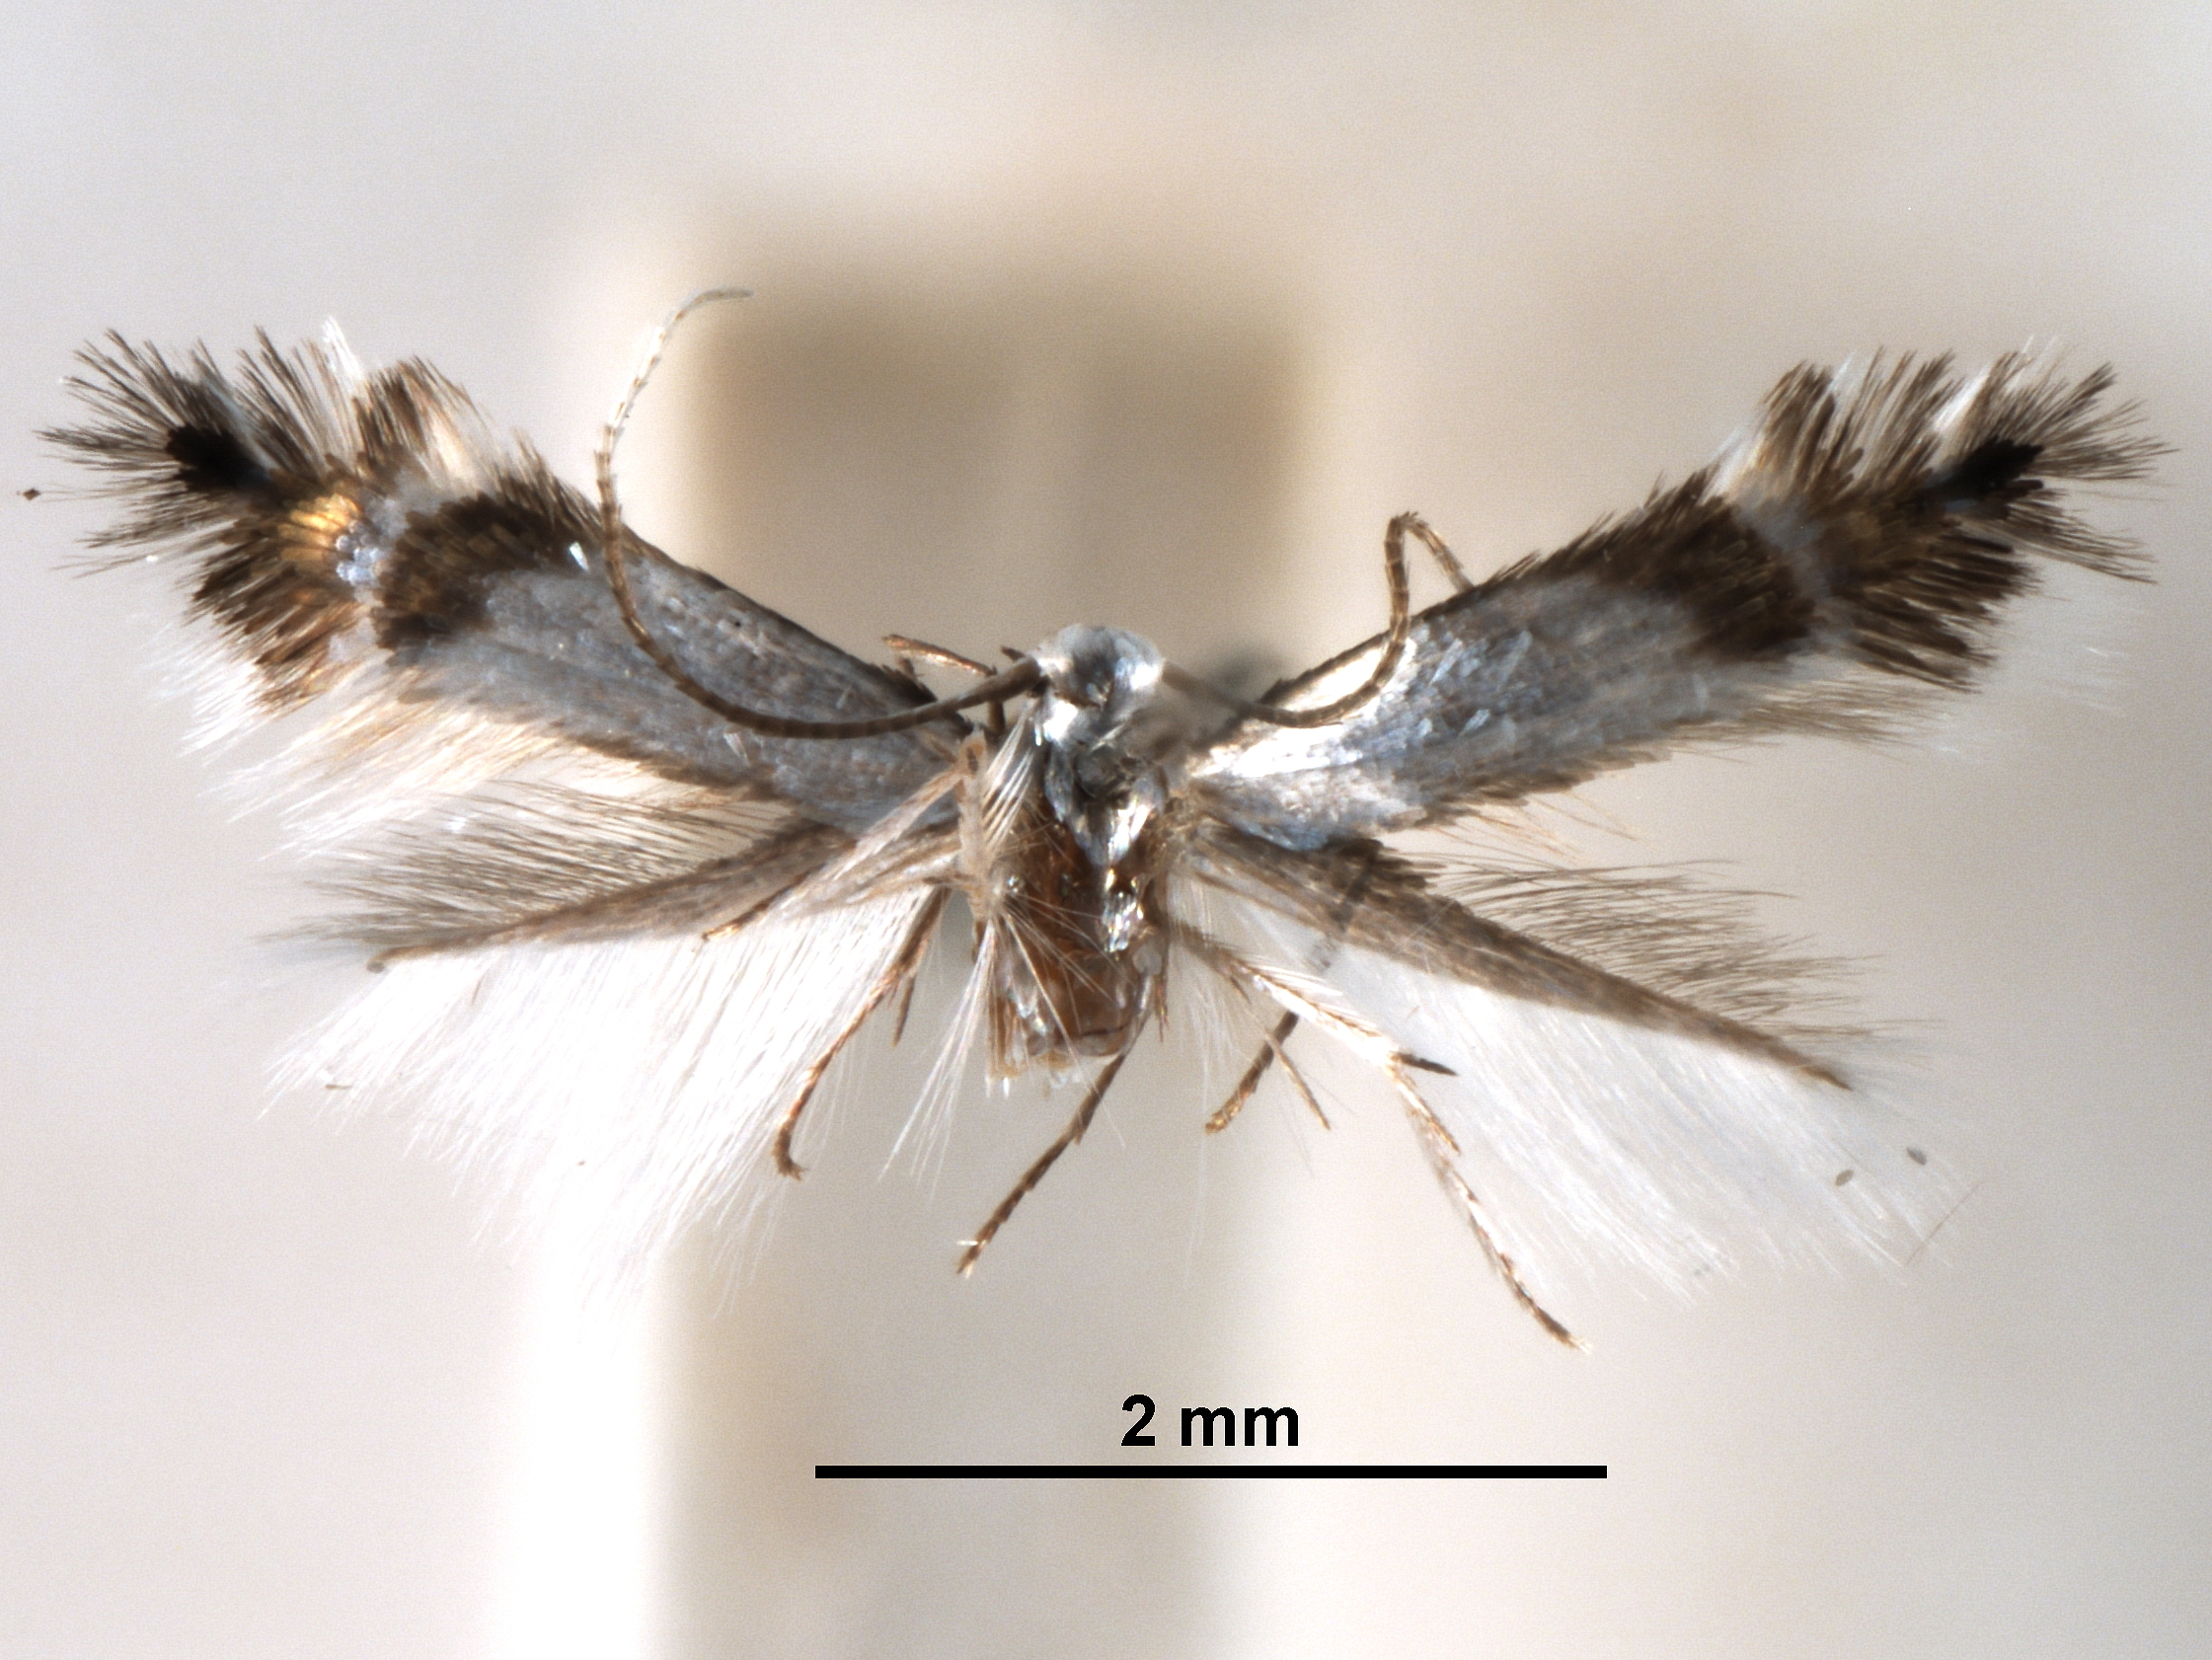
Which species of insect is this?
Phyllocnistis puyehuensis
